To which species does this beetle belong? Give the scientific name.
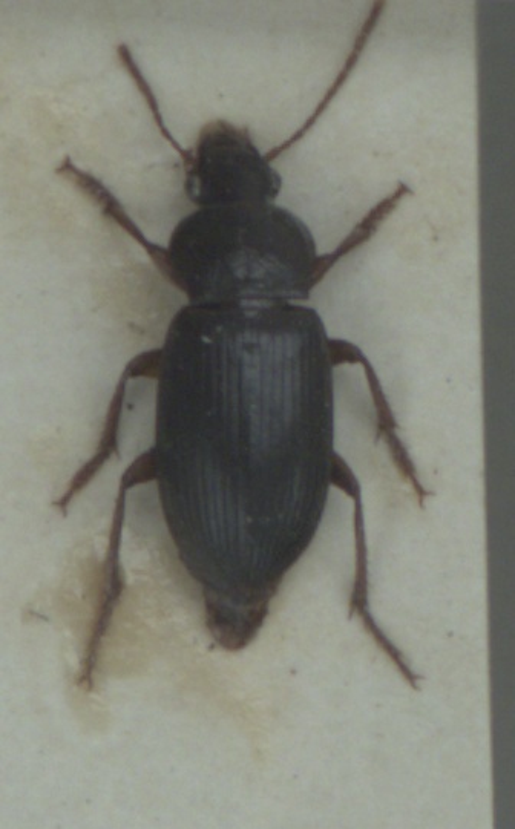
Ophonus schaubergerianus
